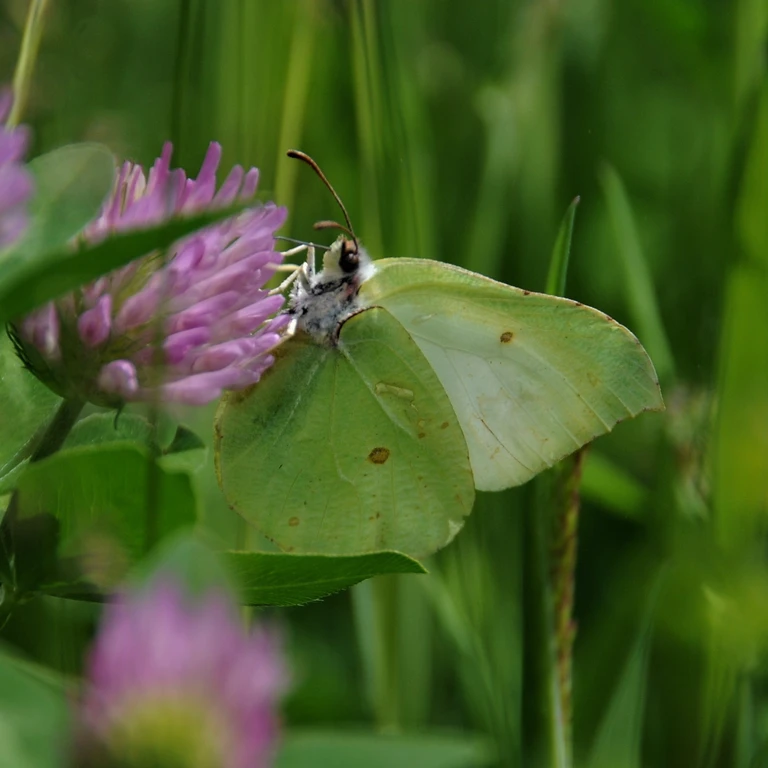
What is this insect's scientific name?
Gonepteryx rhamni
